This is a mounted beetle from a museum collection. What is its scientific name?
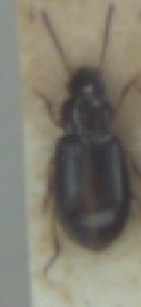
Bradycellus ruficollis
